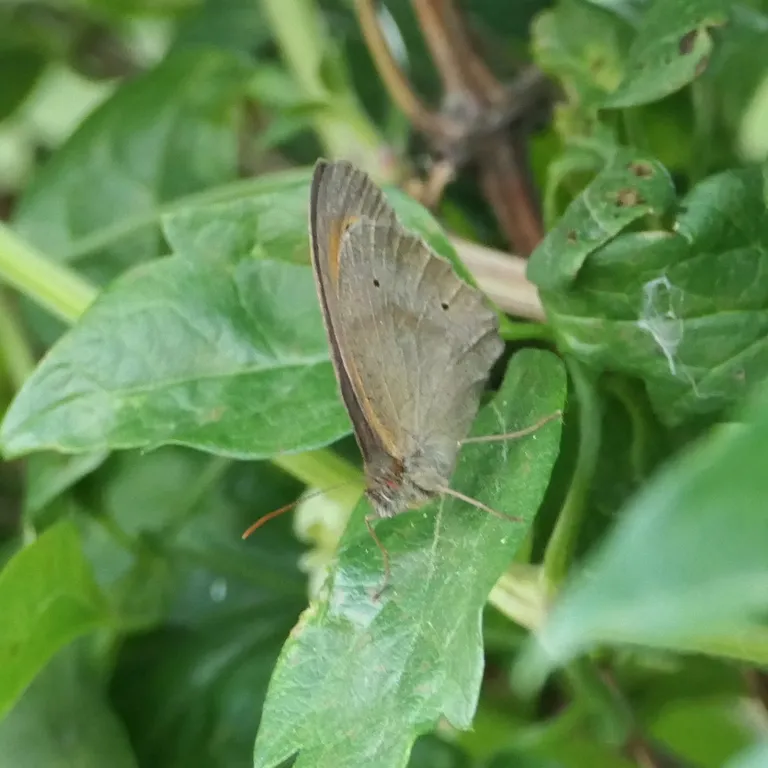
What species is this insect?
Maniola jurtina
